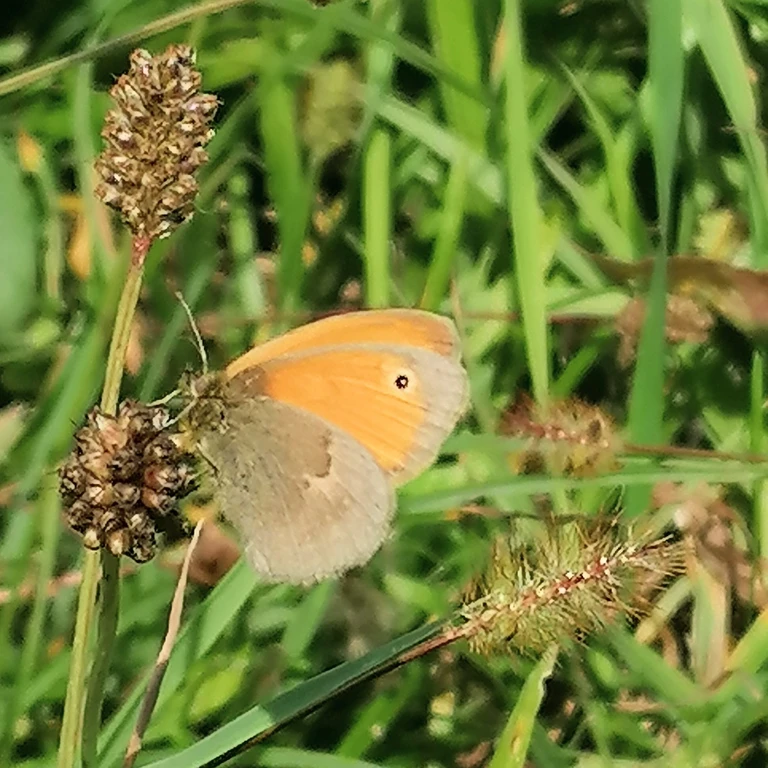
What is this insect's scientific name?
Coenonympha pamphilus
